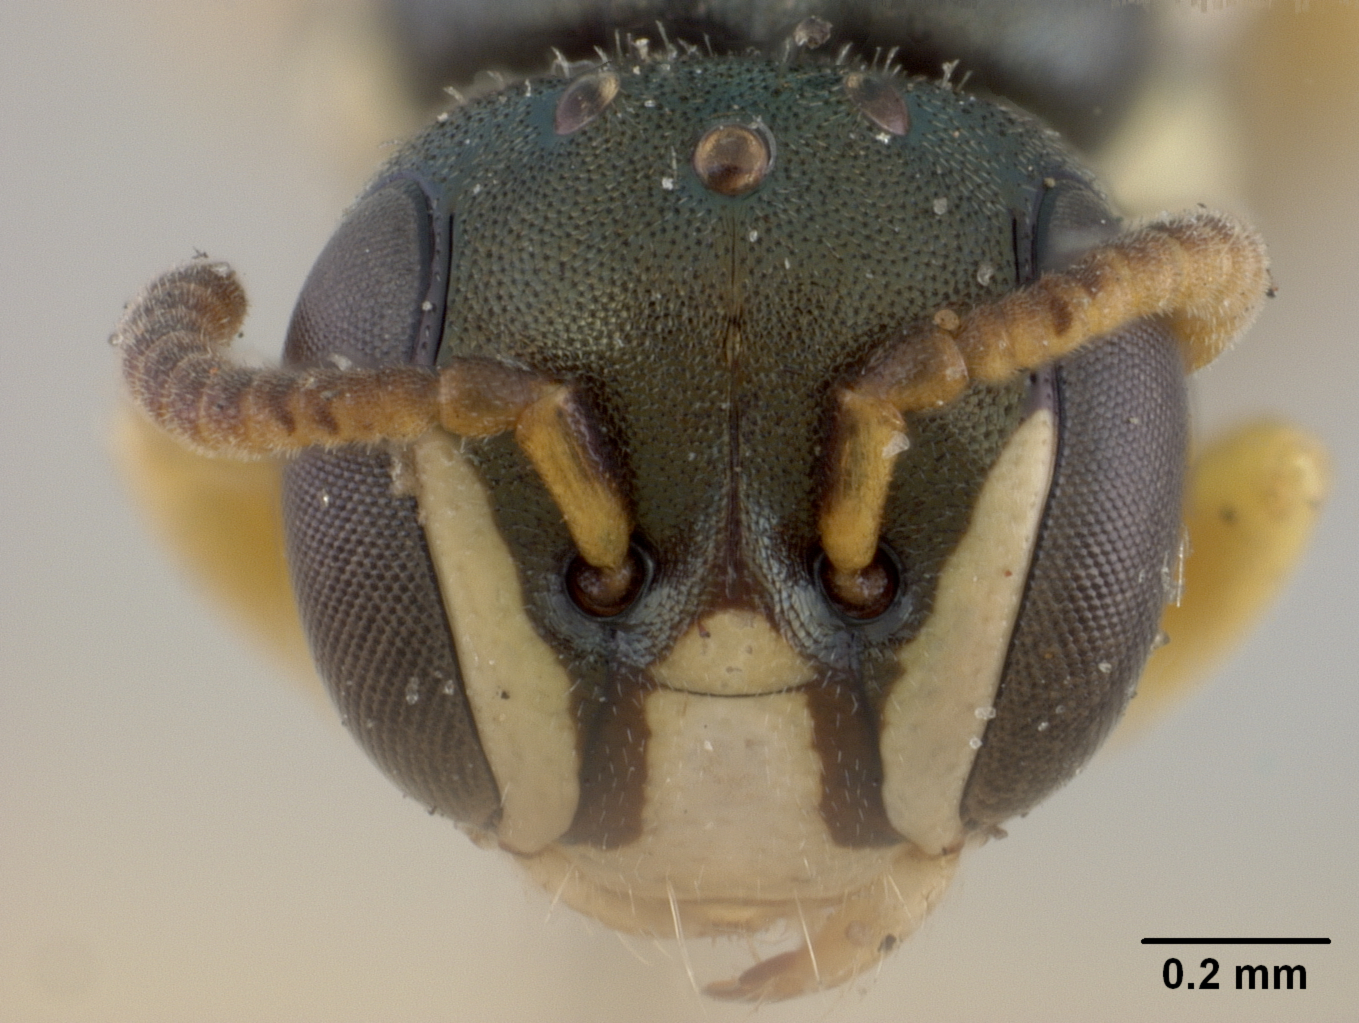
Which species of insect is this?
Prosopis mediovirens
